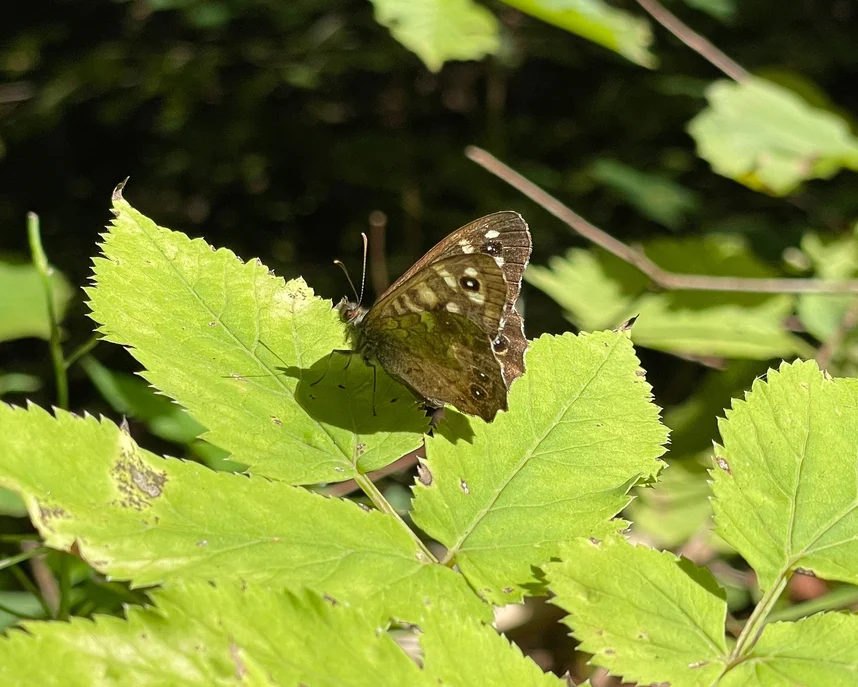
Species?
Pararge aegeria
